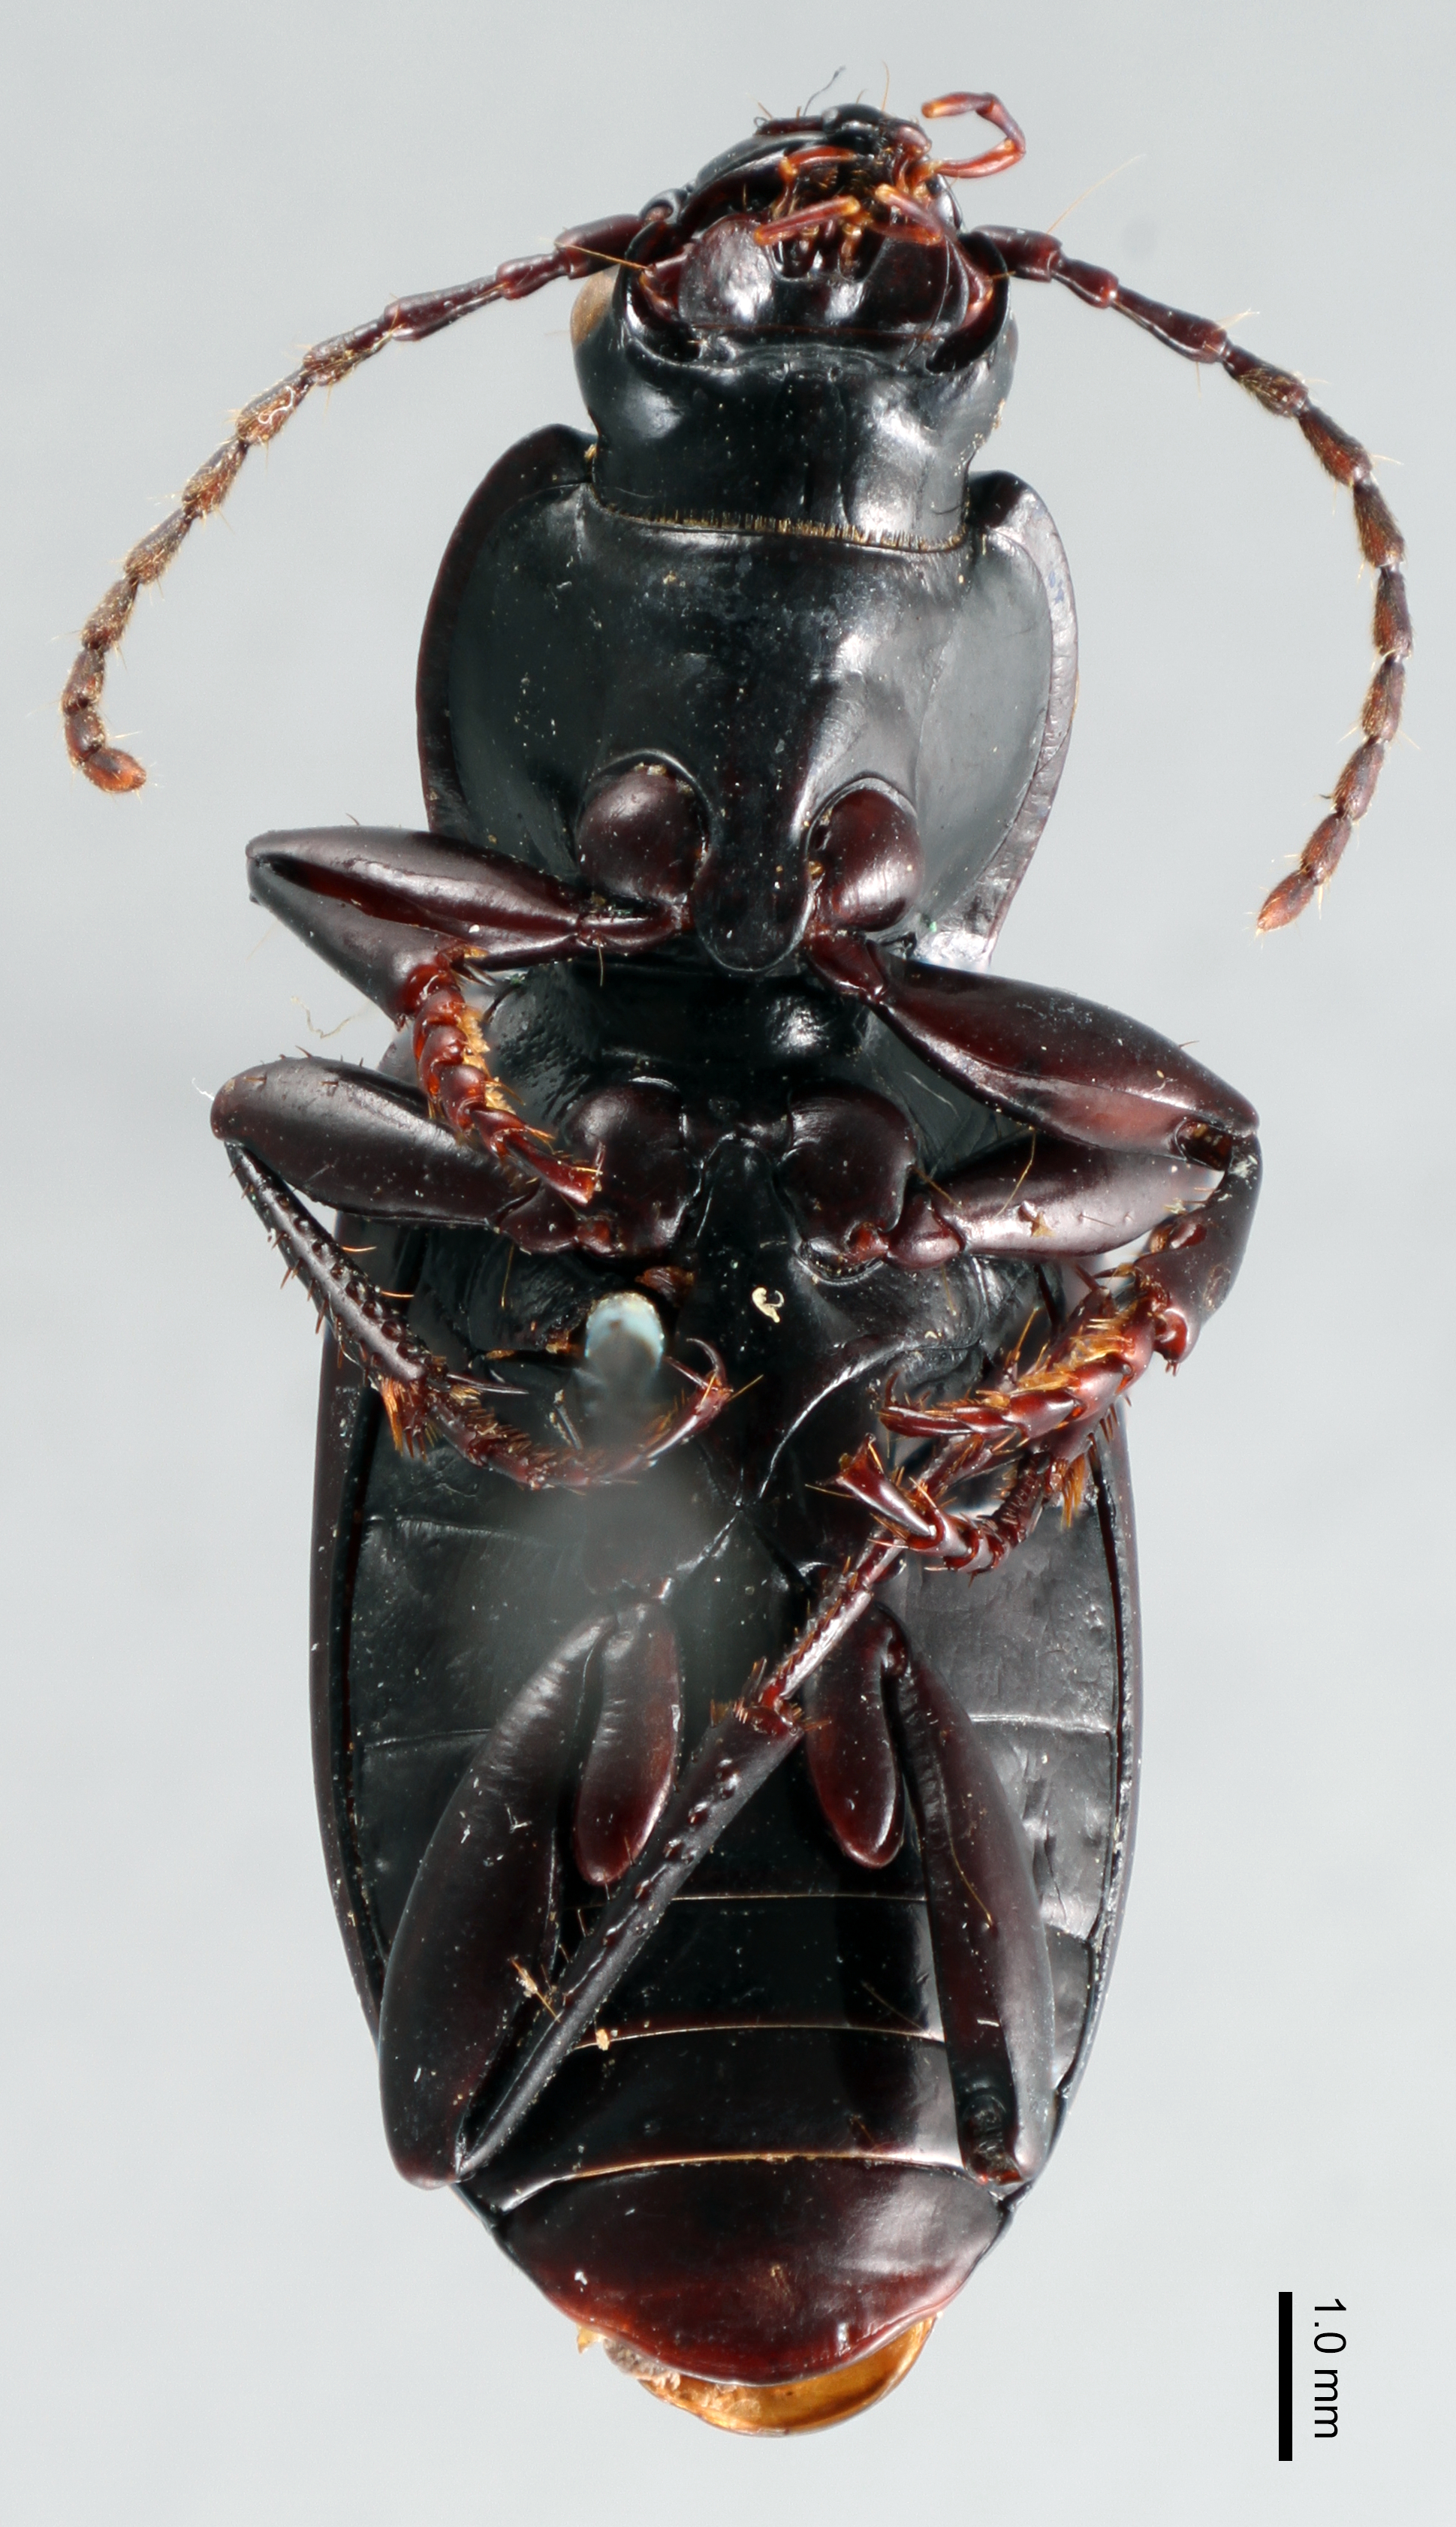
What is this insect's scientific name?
Pterostichus ordinarius
